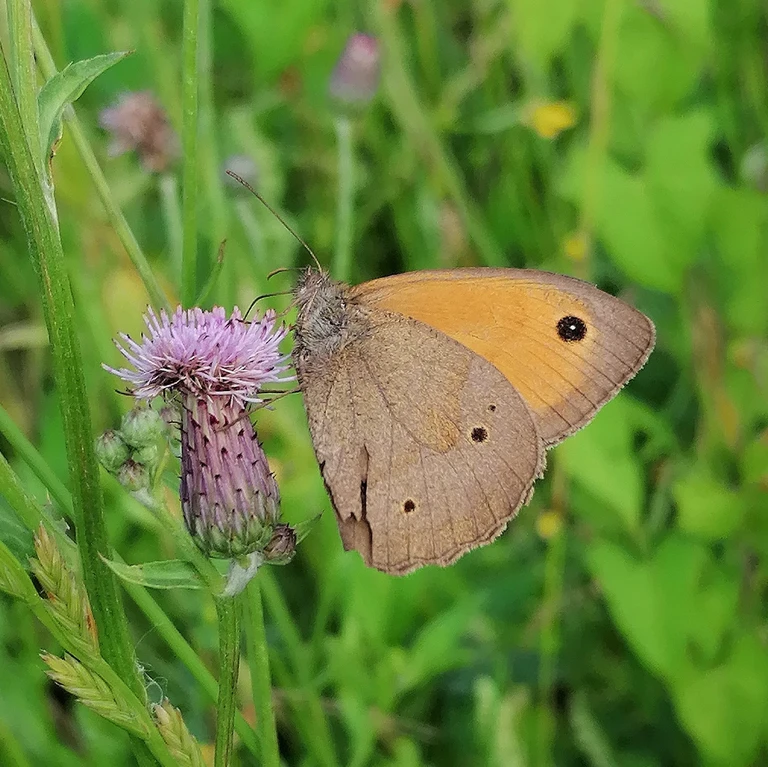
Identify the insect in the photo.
Maniola jurtina
